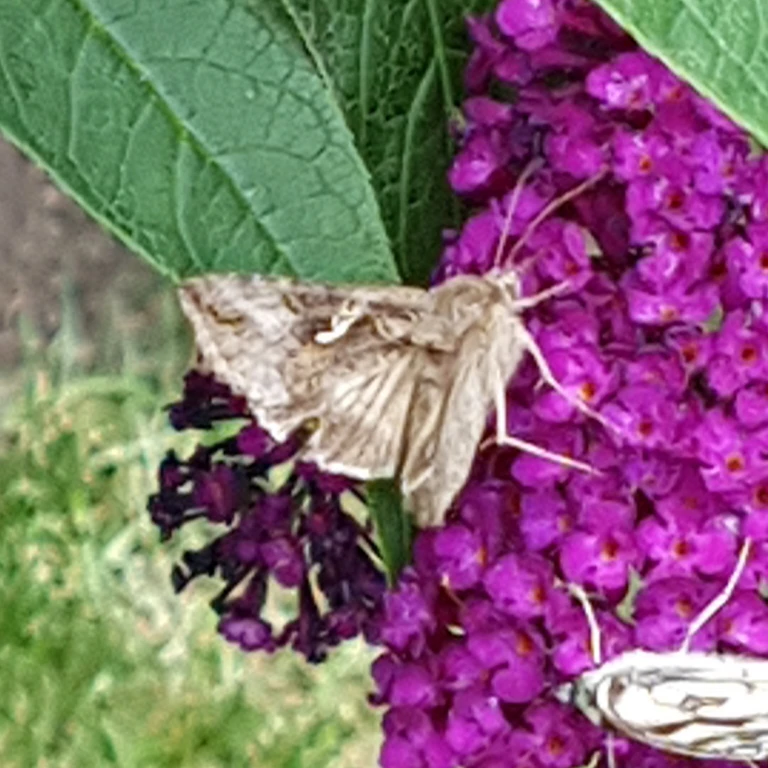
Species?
Autographa gamma
